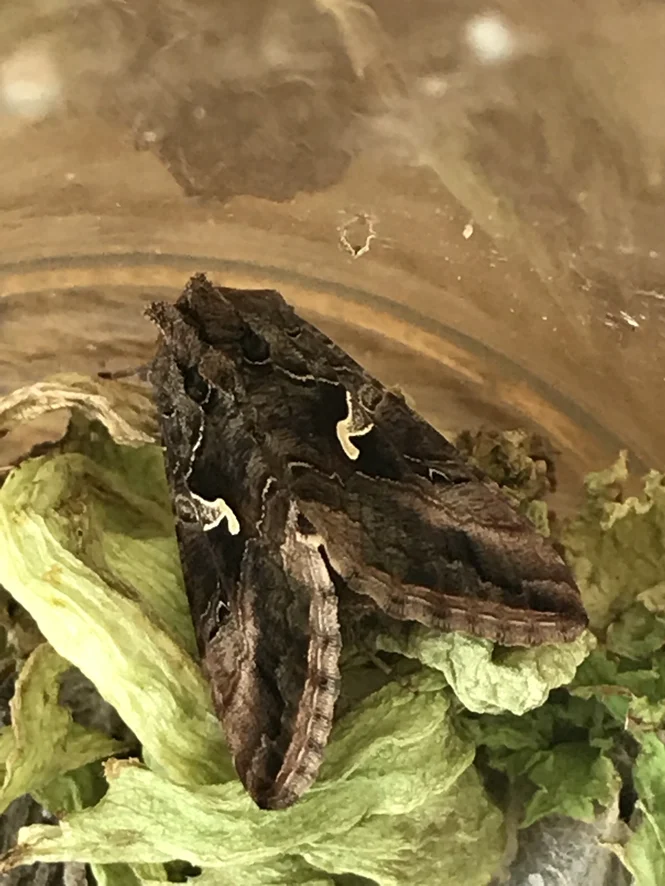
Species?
Autographa gamma
